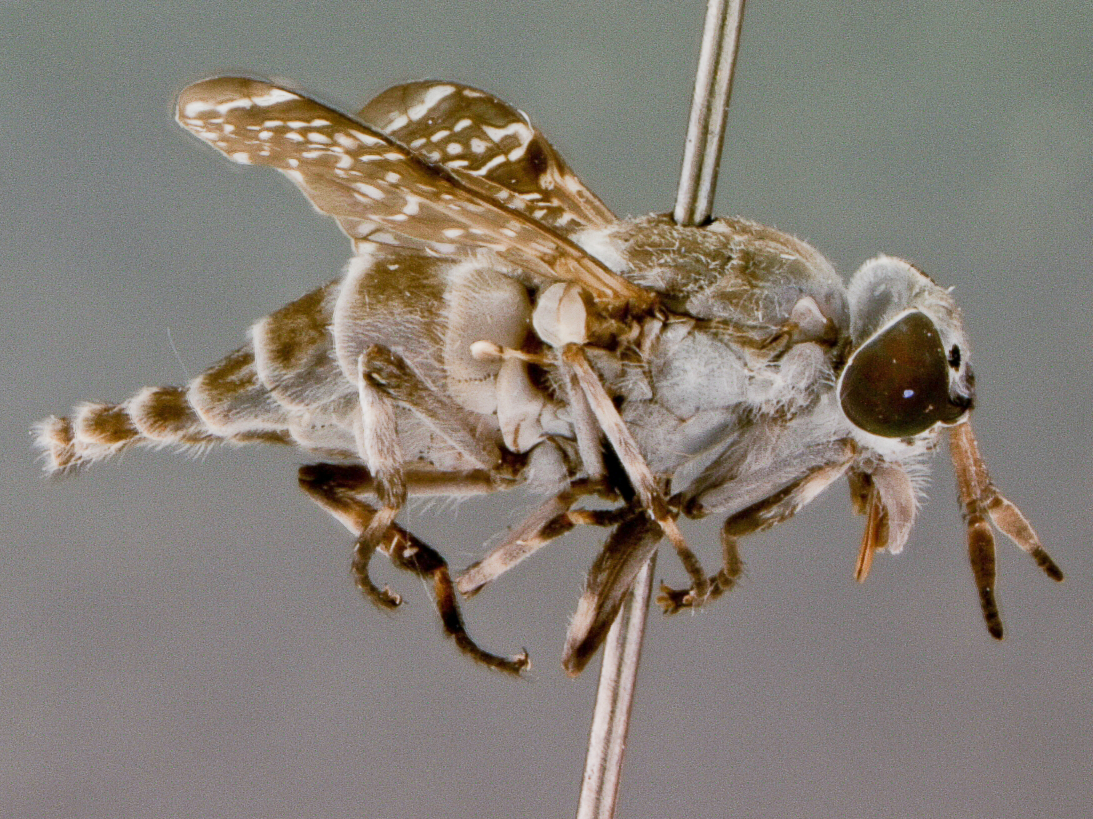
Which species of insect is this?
Haematopota bequaerti
